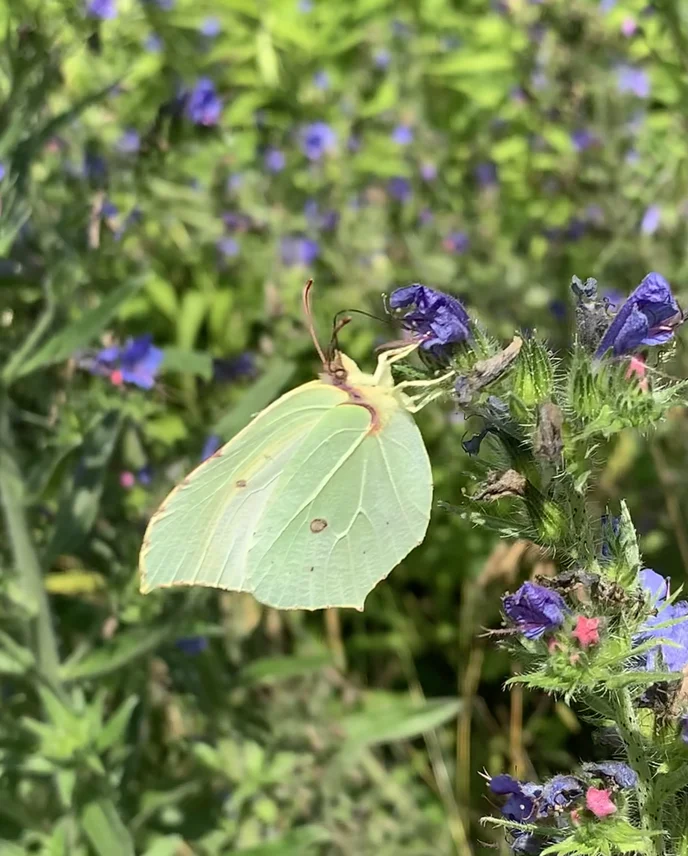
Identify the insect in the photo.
Gonepteryx rhamni
